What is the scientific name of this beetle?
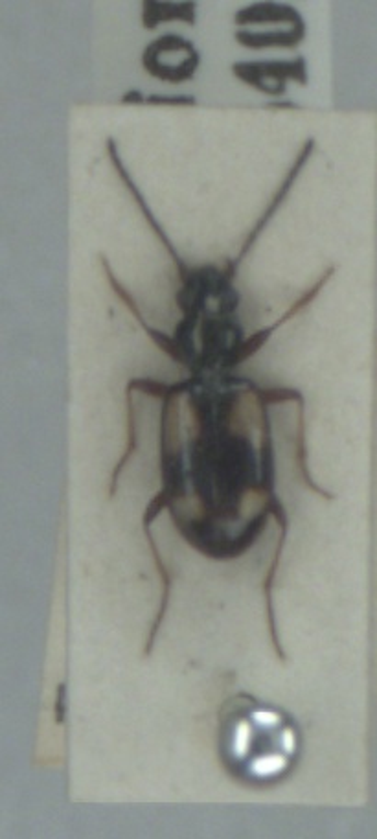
Bembidion illigeri
